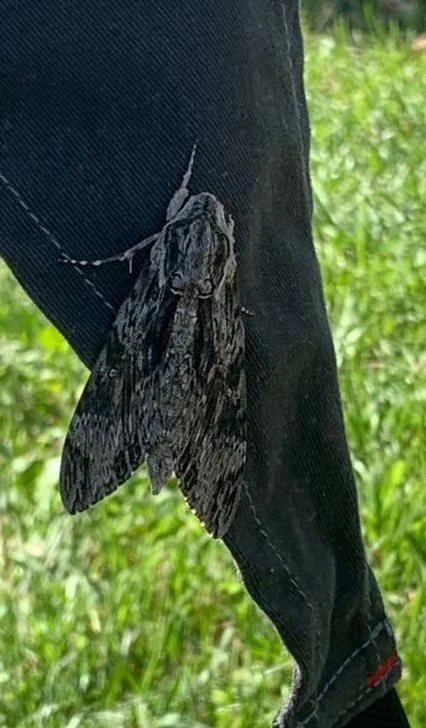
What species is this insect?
Agrius convolvuli
